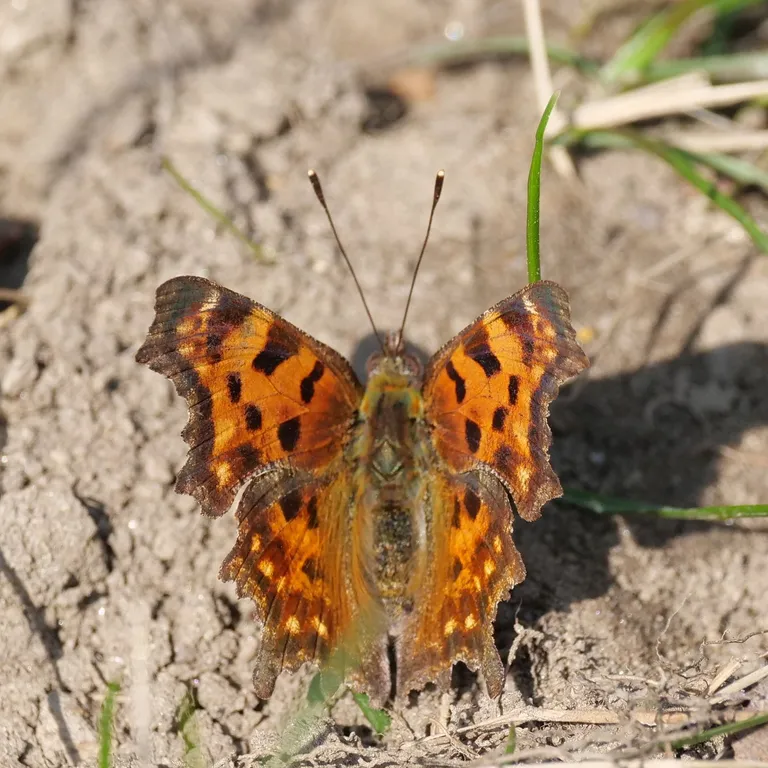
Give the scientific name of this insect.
Polygonia c-album
